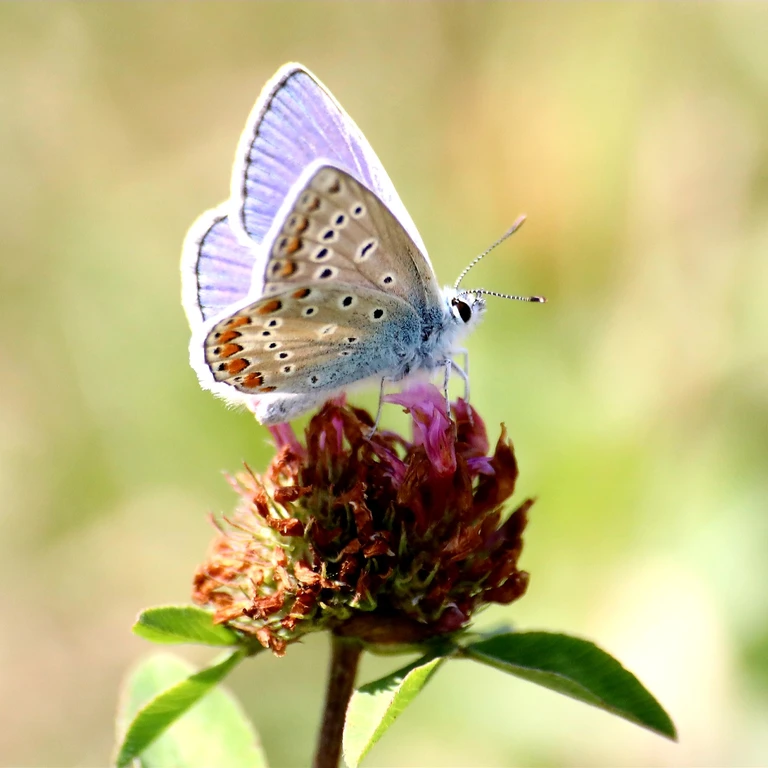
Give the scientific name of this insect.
Polyommatus icarus
